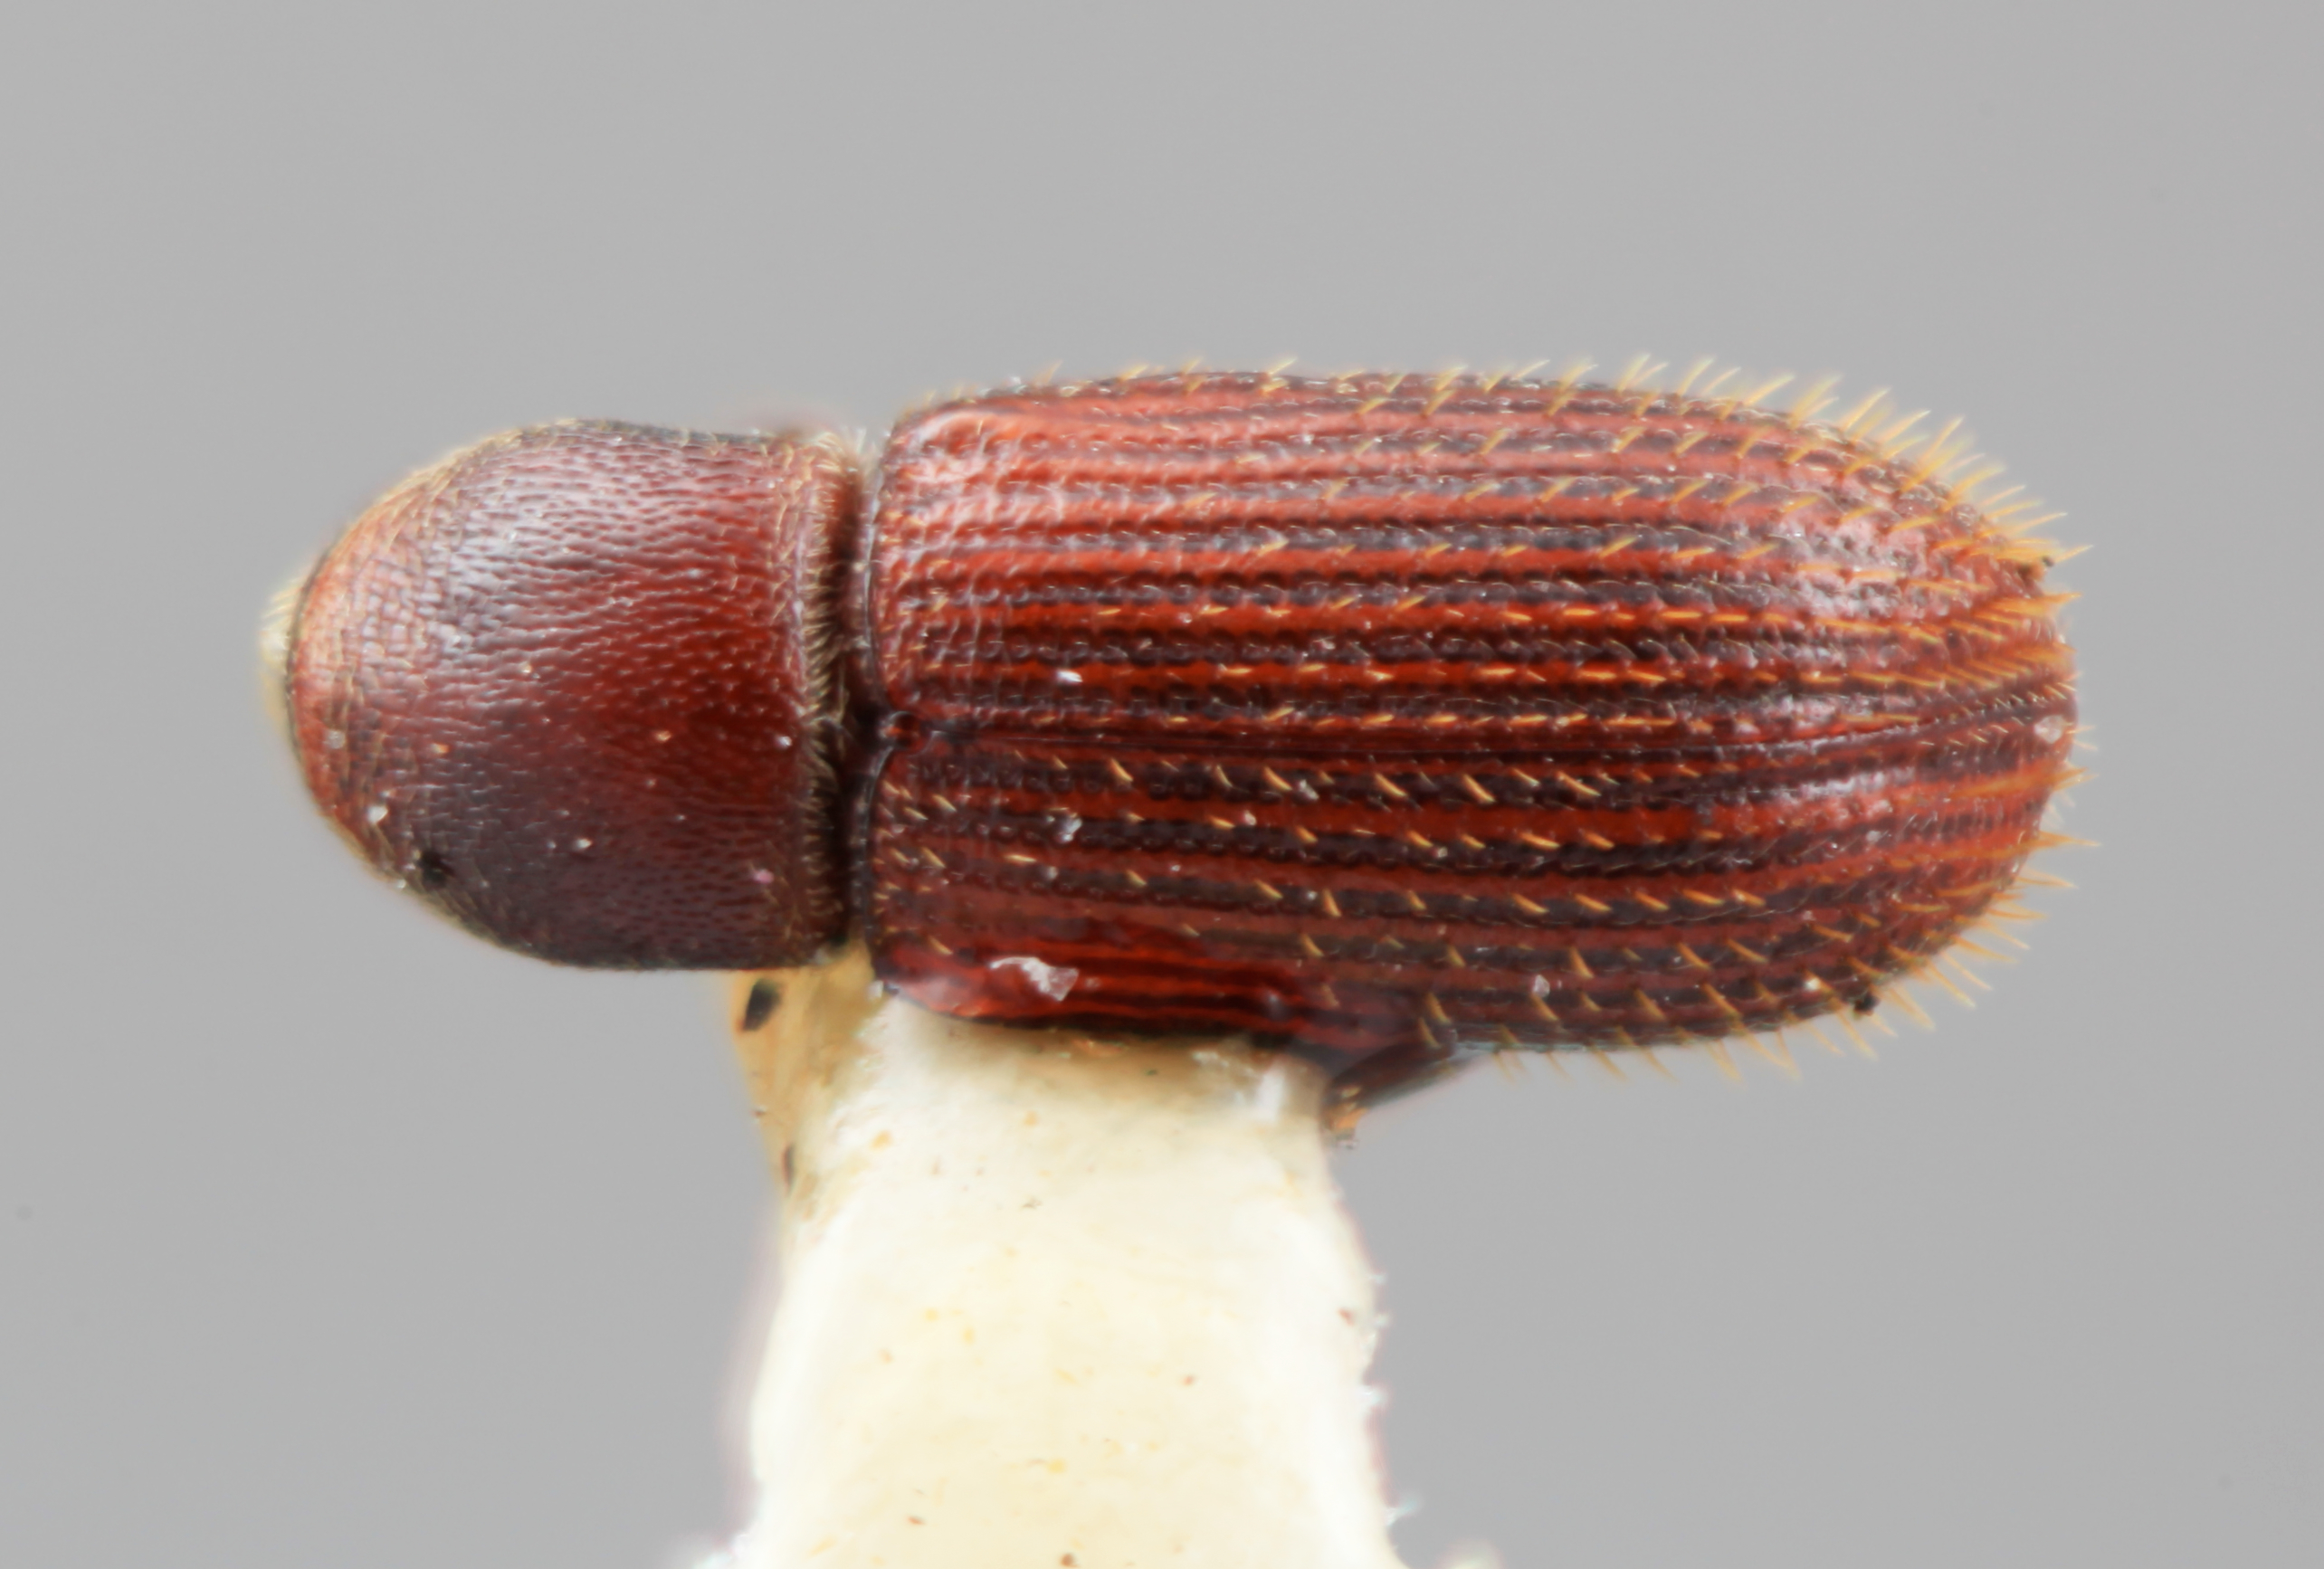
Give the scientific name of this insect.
Cnesinus atrocis
